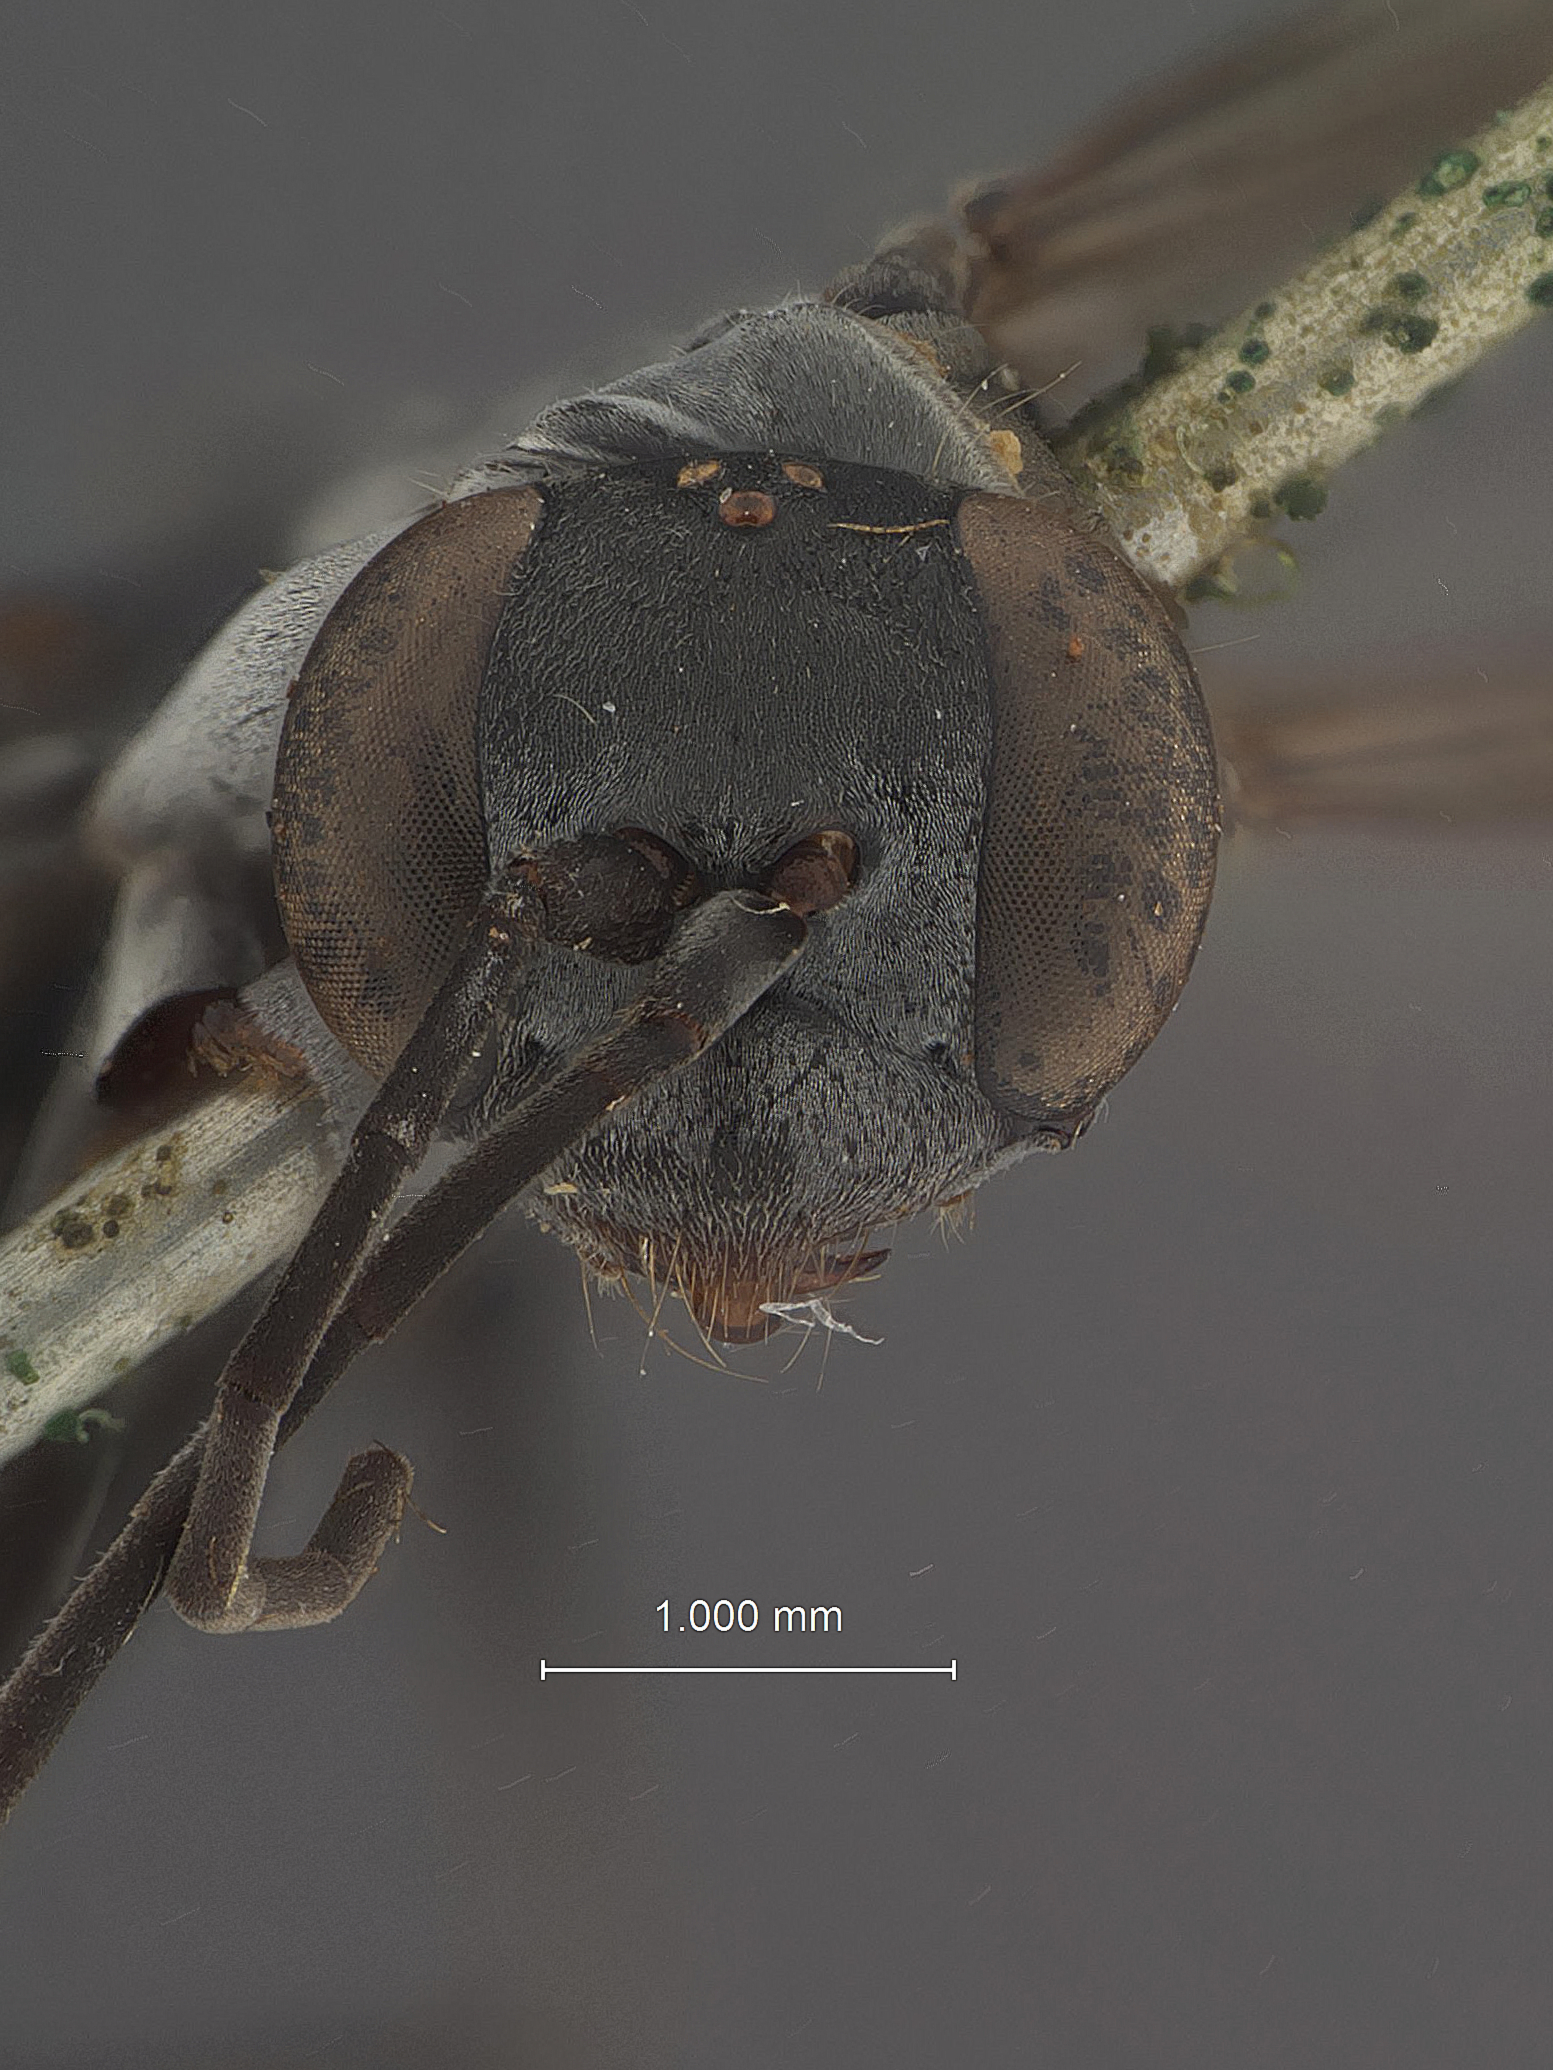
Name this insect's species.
Conagenia smithi
